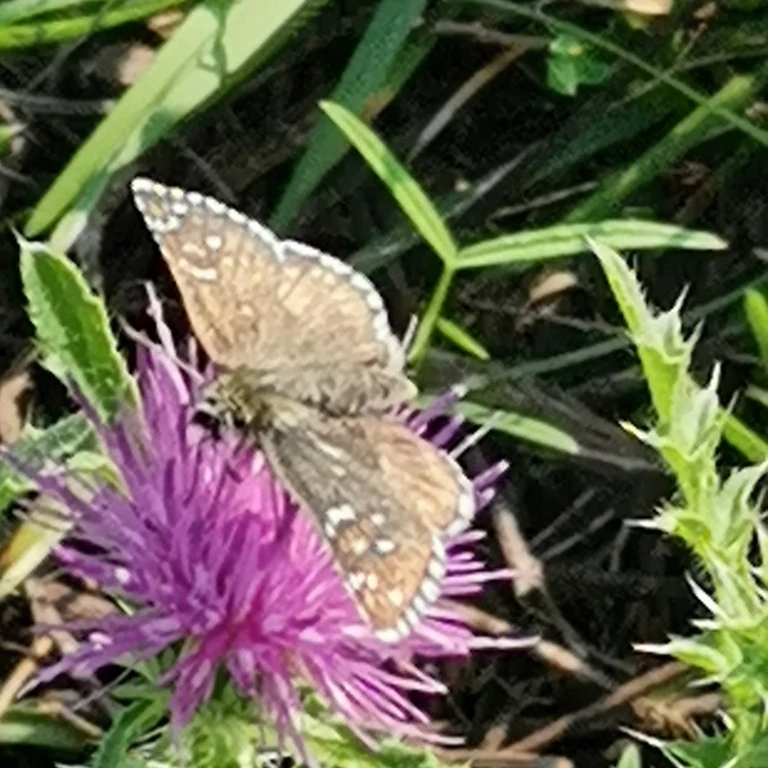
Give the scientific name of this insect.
Pyrgus armoricanus
